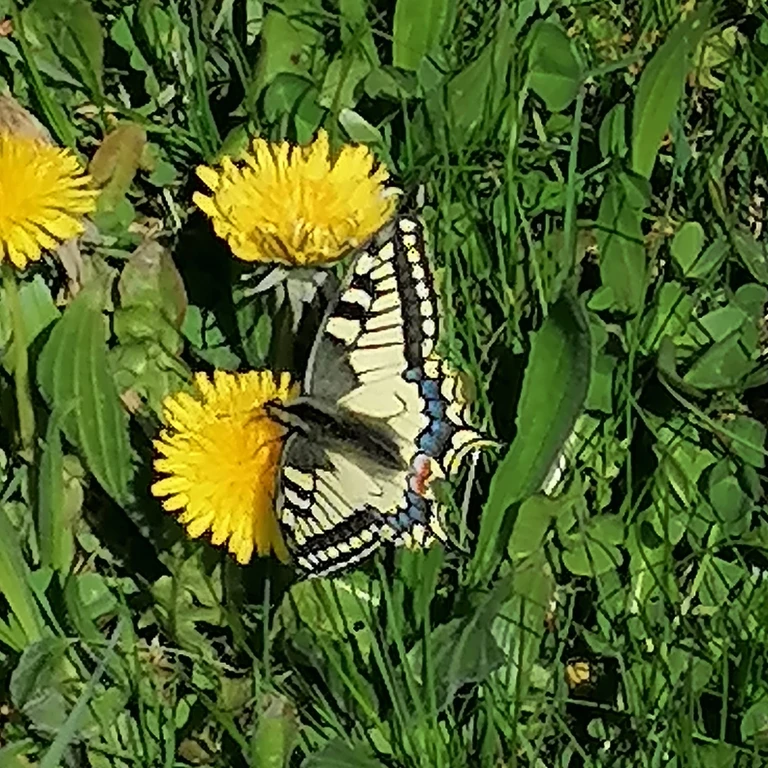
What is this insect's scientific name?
Papilio machaon
